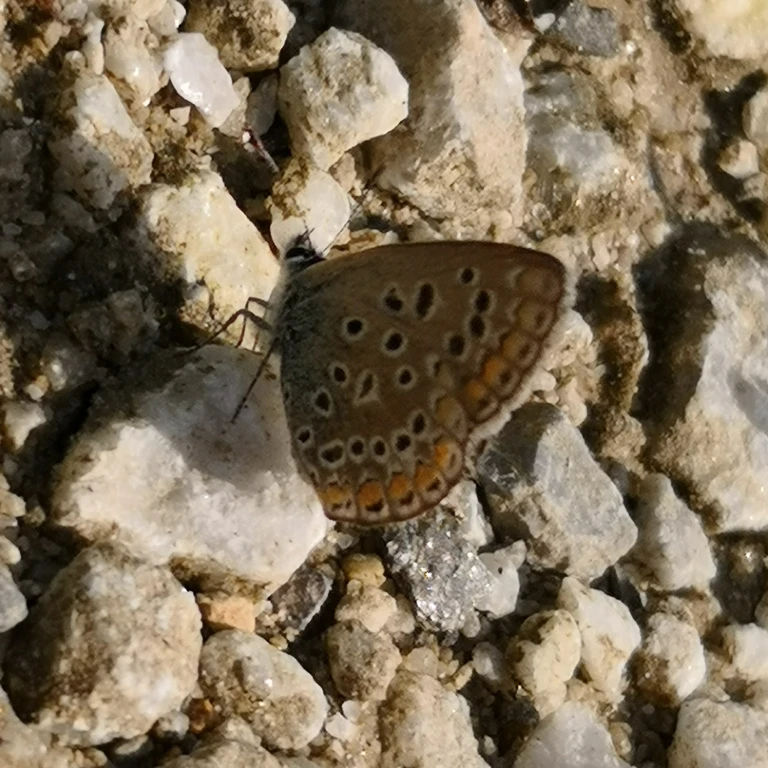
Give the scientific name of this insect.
Polyommatus icarus
